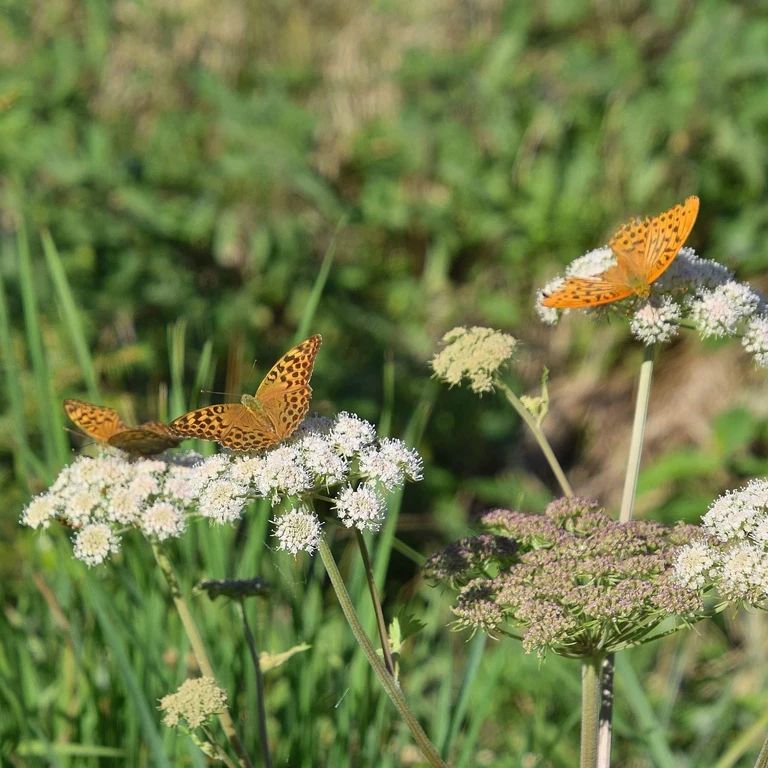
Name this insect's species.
Argynnis paphia
